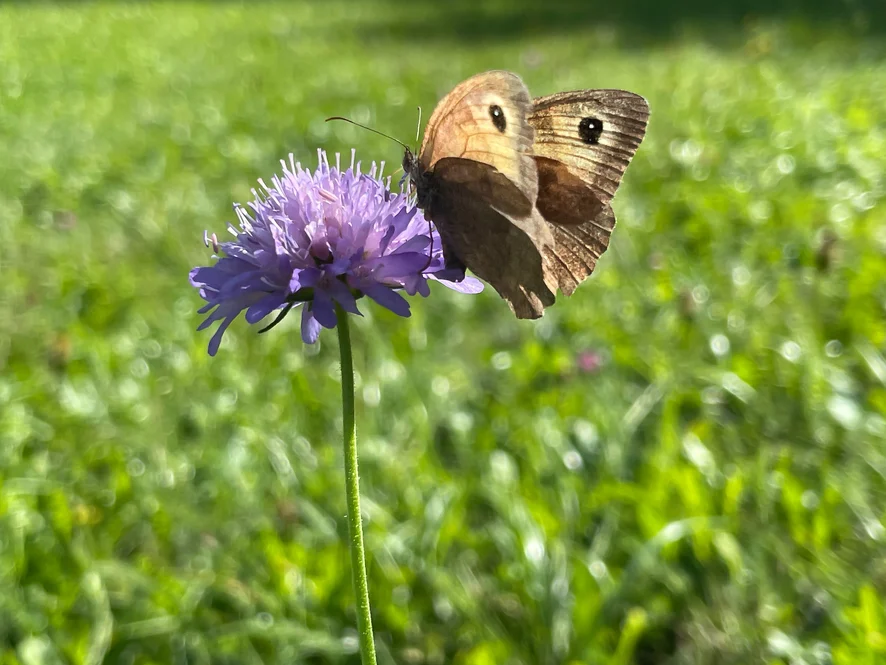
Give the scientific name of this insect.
Maniola jurtina
